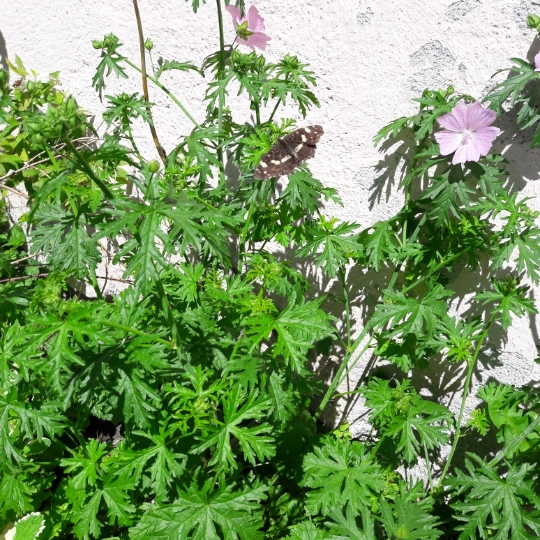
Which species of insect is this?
Araschnia levana
